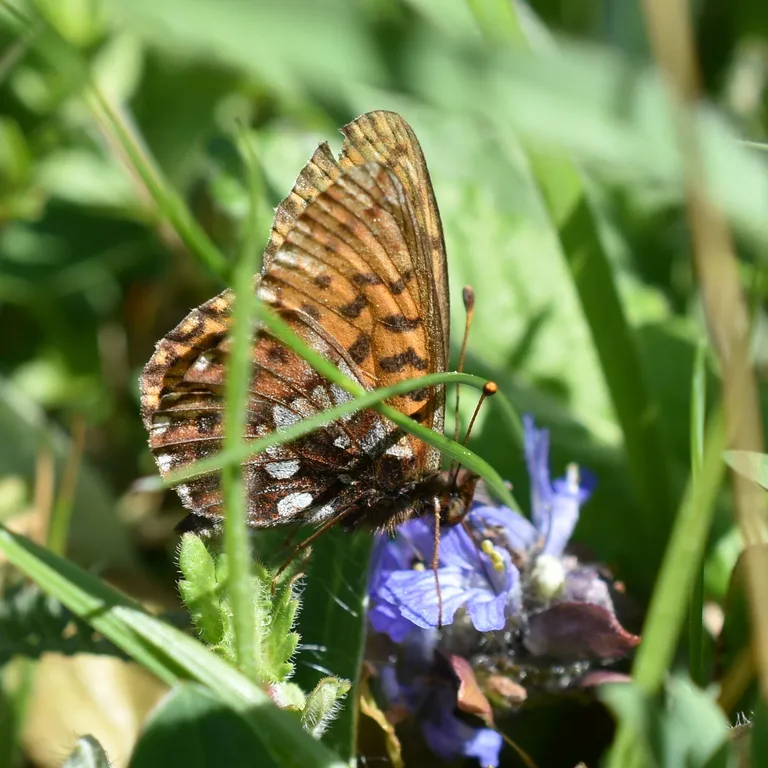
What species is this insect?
Hamearis lucina
